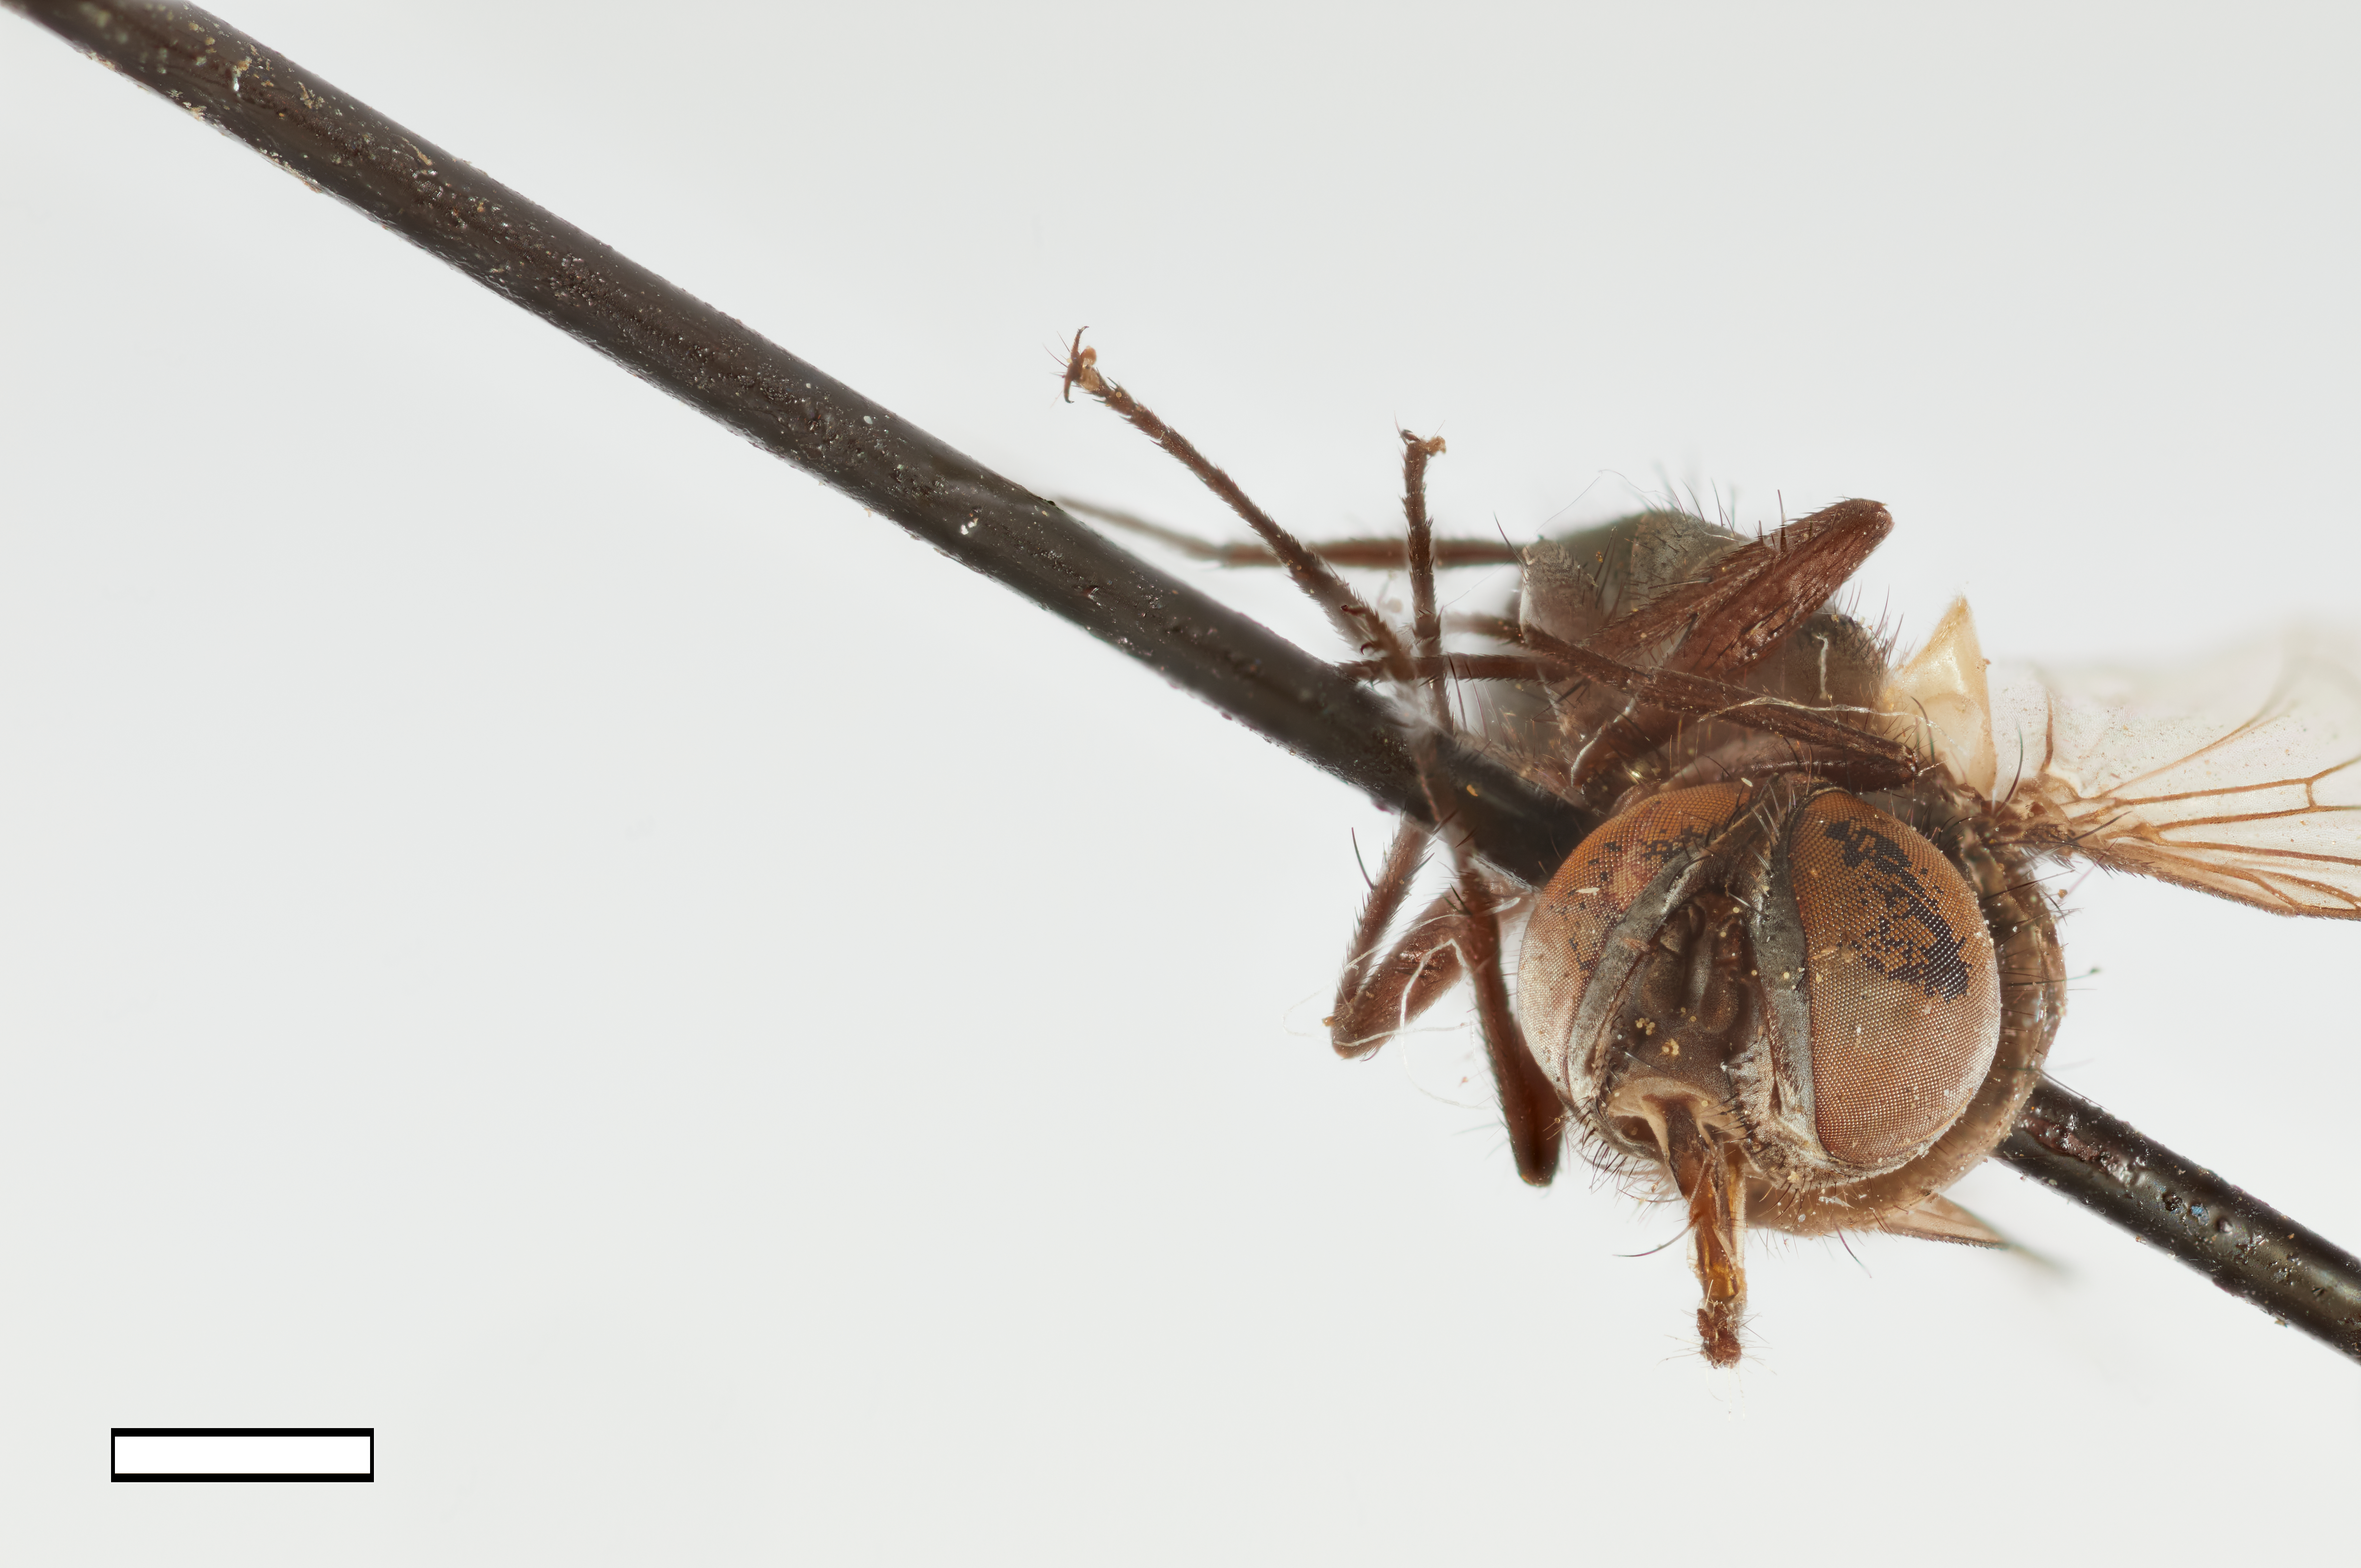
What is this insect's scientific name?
Hyalomyodes californica
